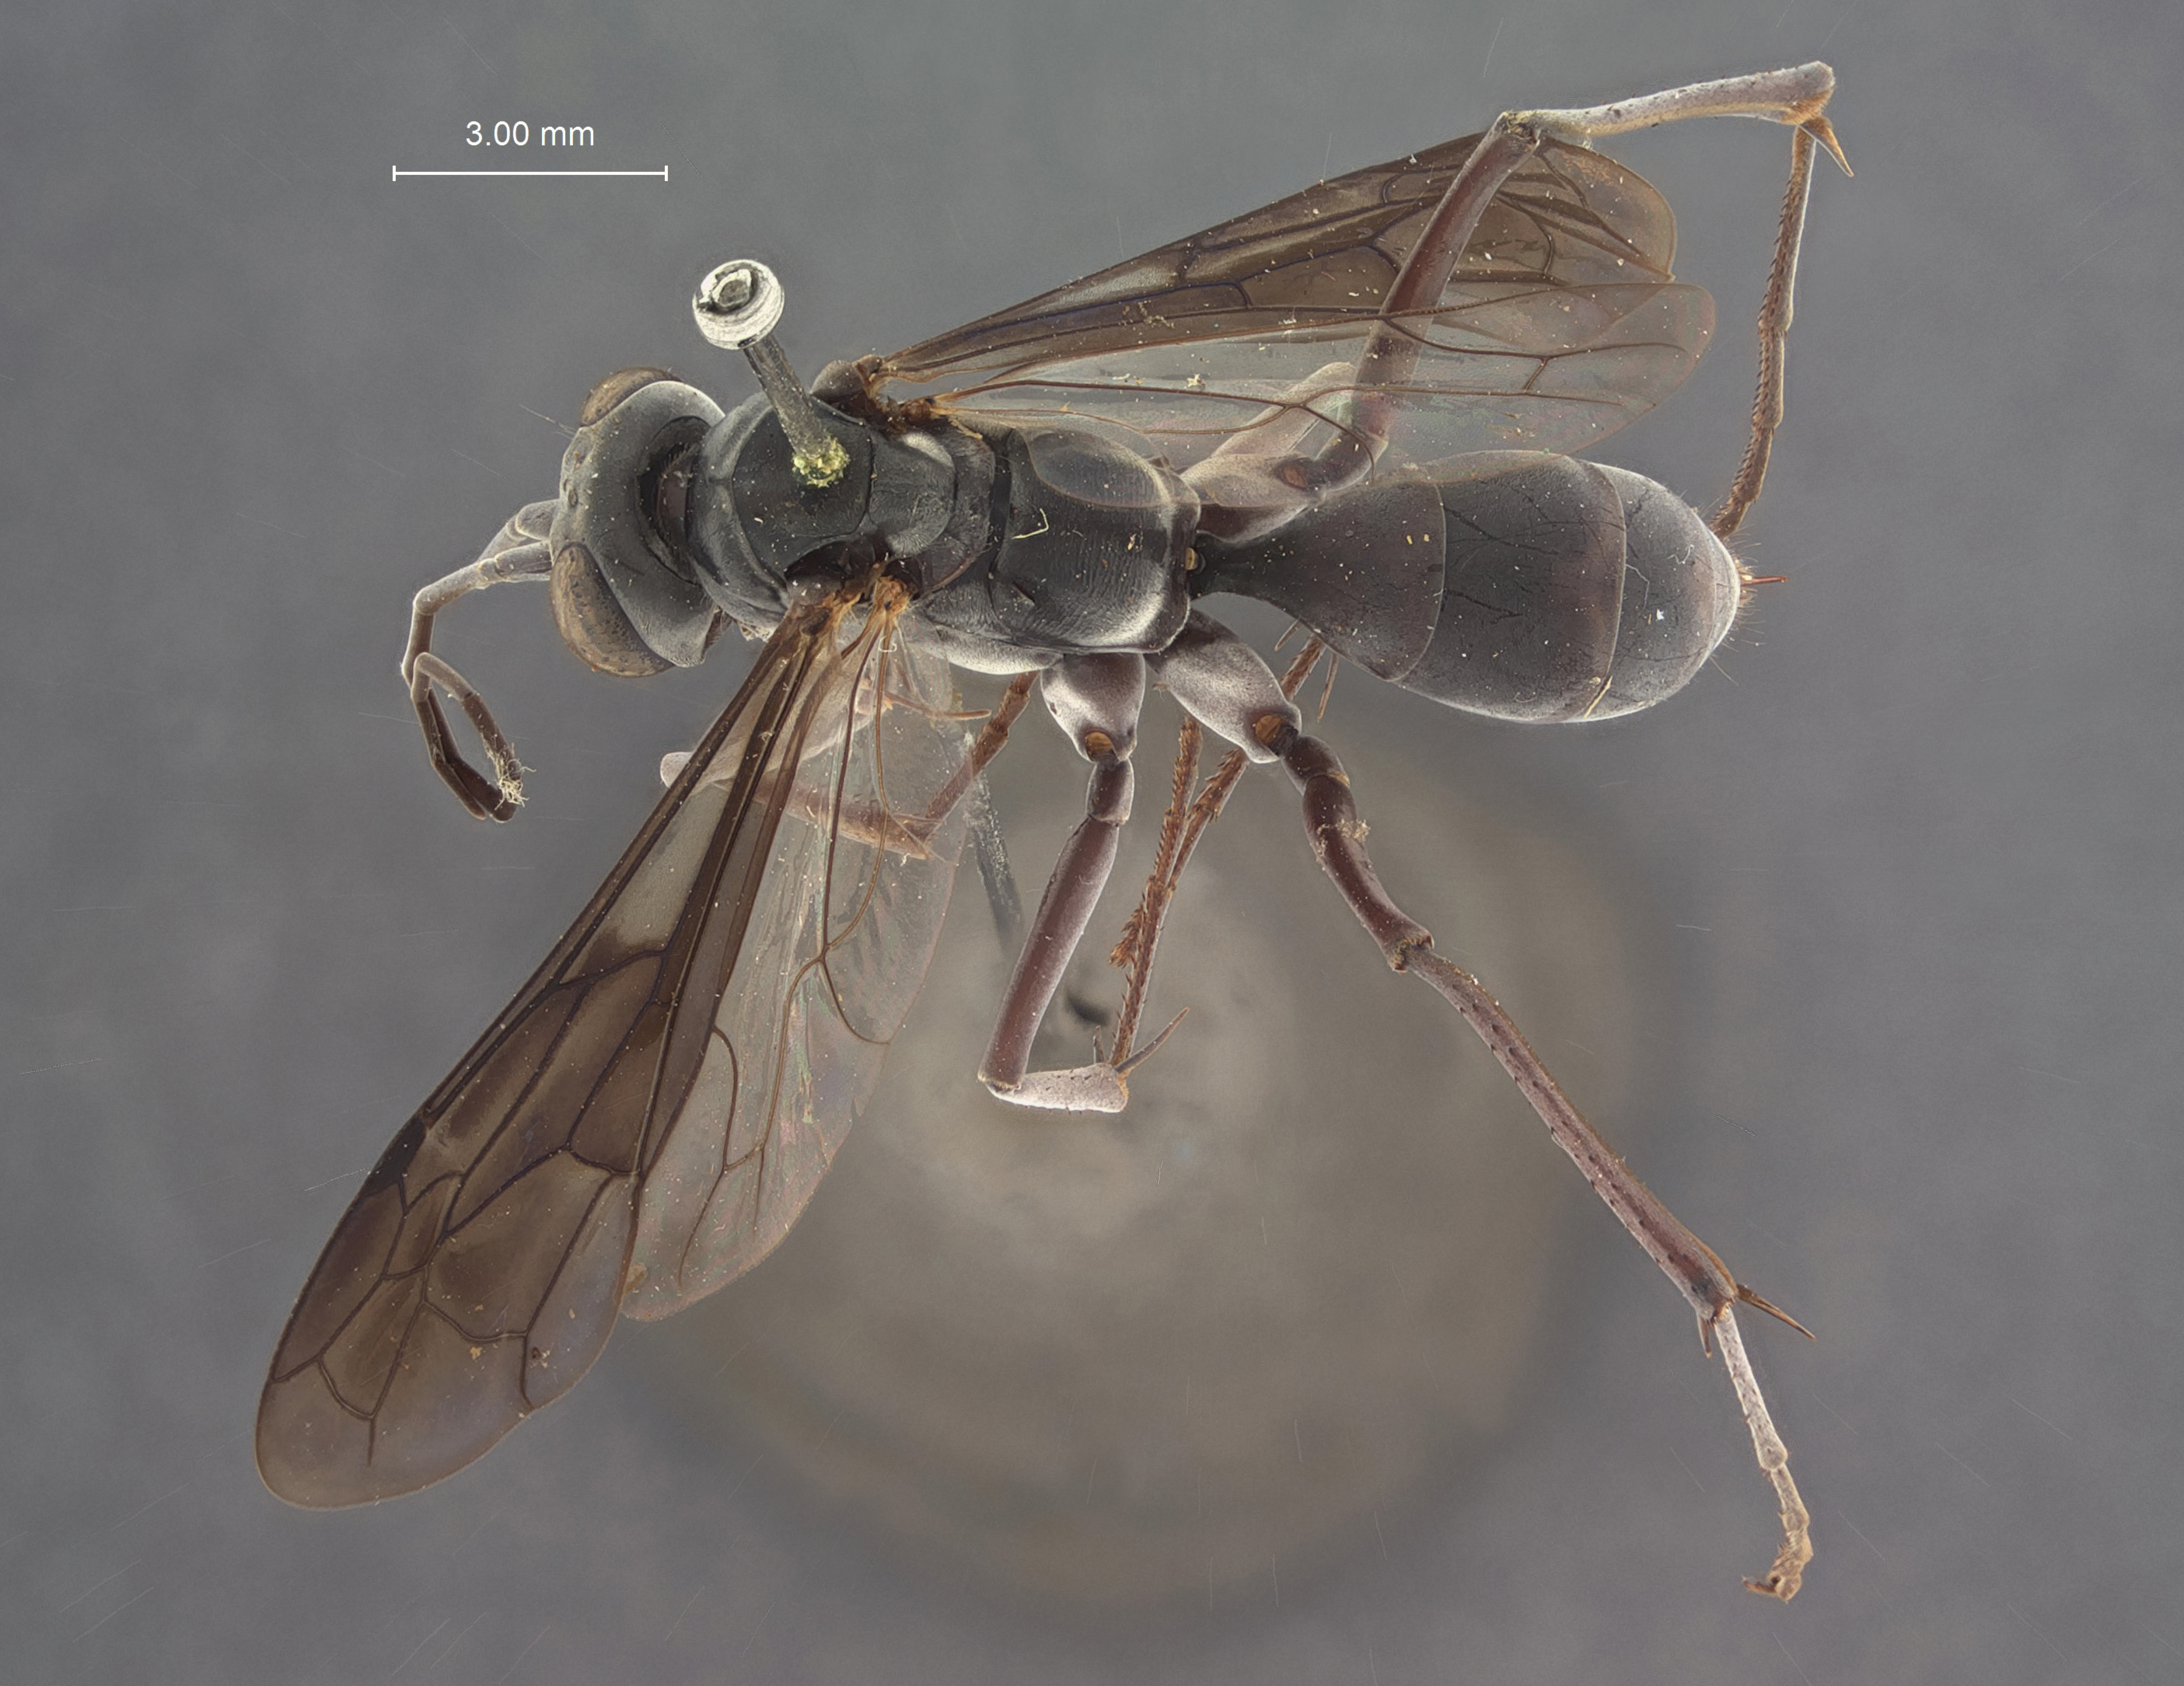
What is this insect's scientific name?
Phanagenia negritos
